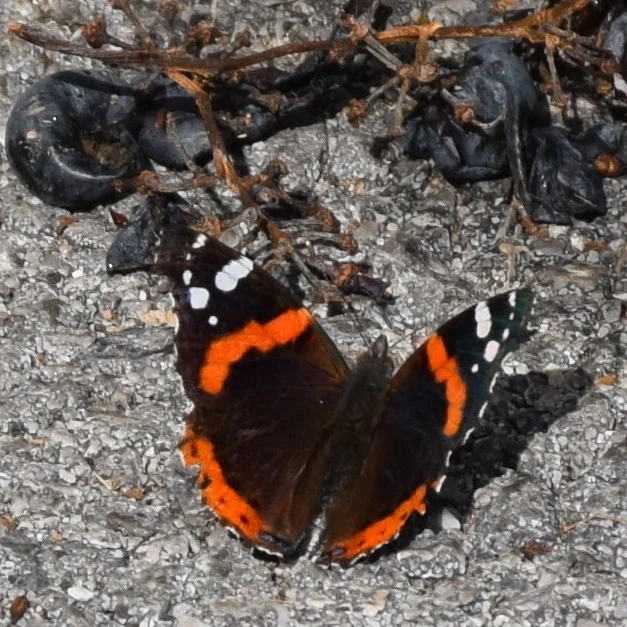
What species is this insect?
Vanessa atalanta
